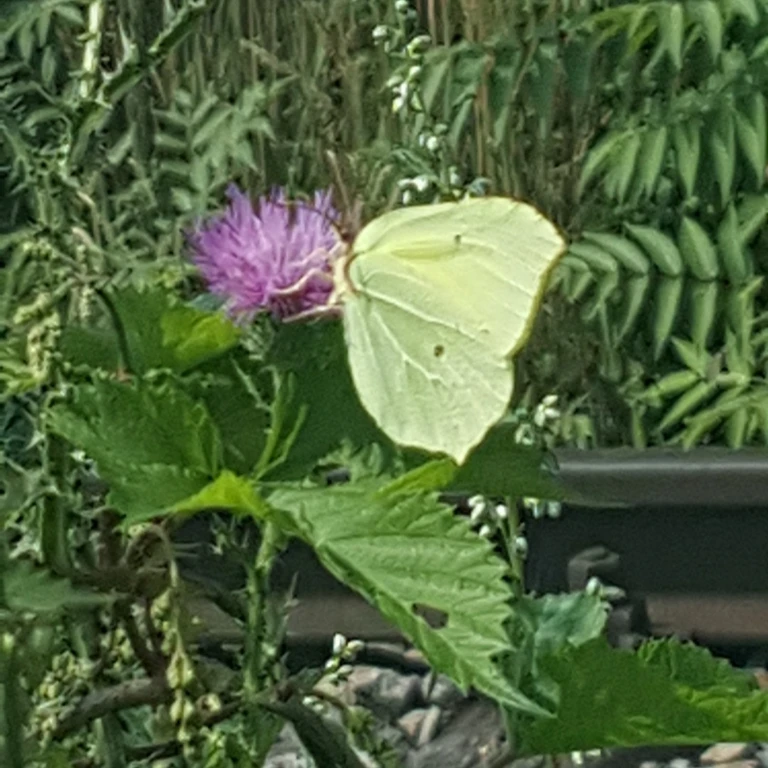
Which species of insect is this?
Gonepteryx rhamni
